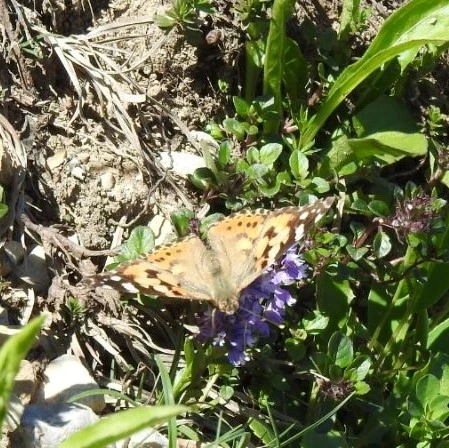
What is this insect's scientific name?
Vanessa cardui
